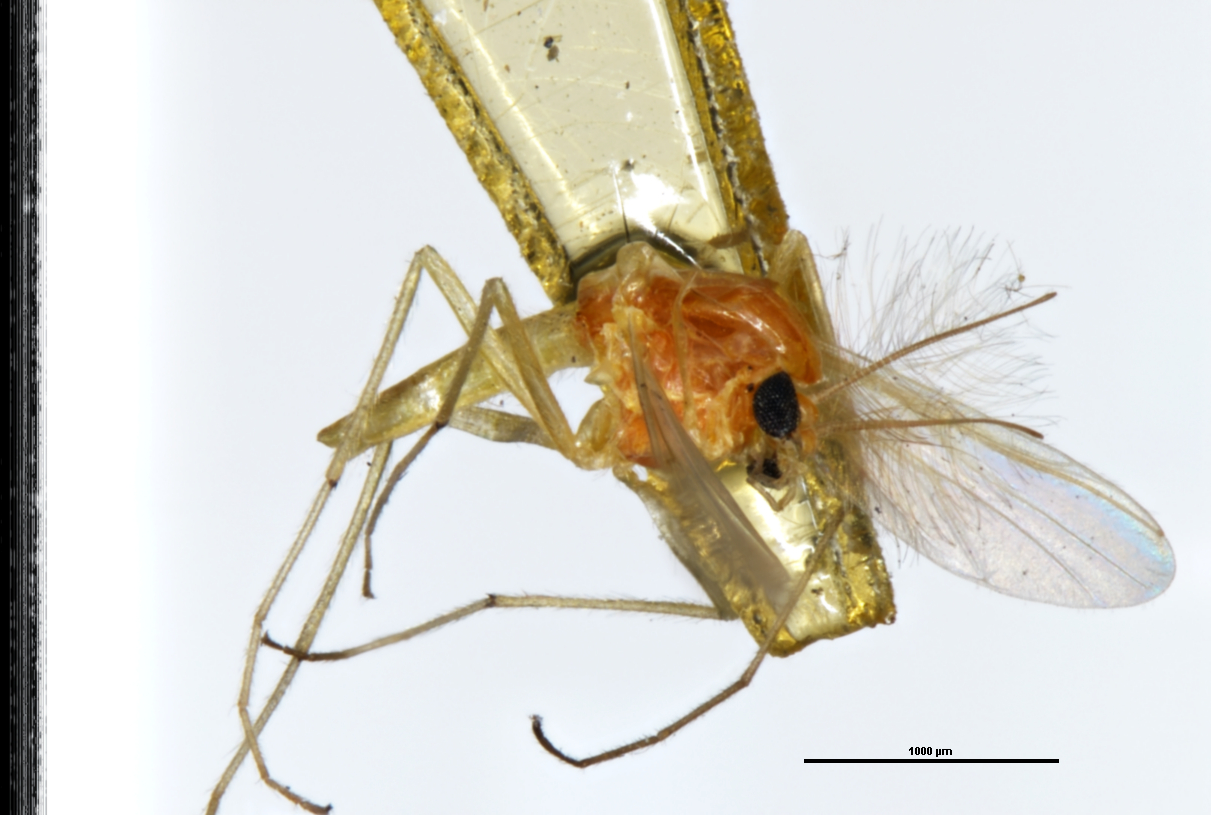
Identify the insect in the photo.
Pseudochironomus aix
